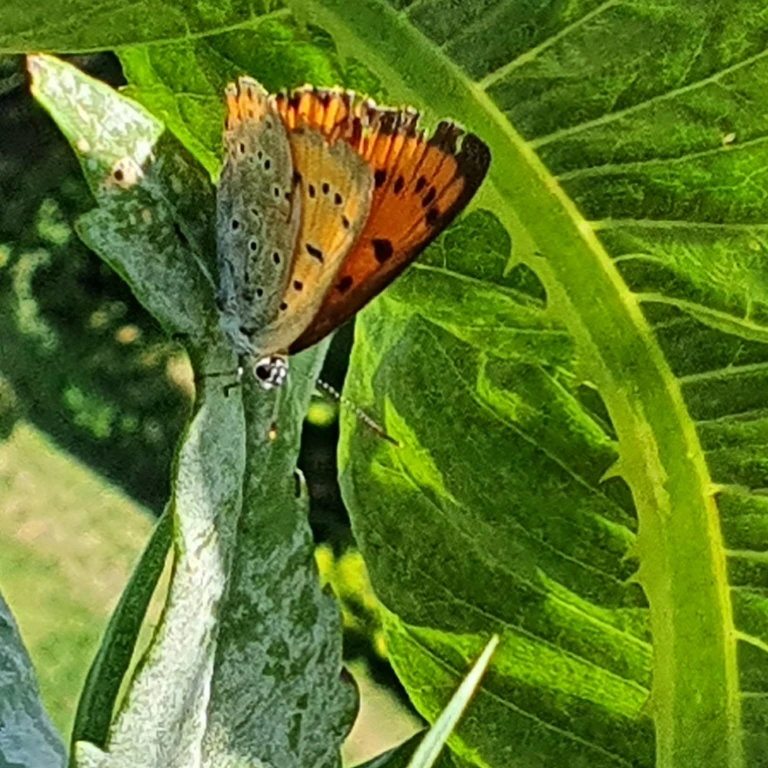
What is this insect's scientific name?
Lycaena dispar
